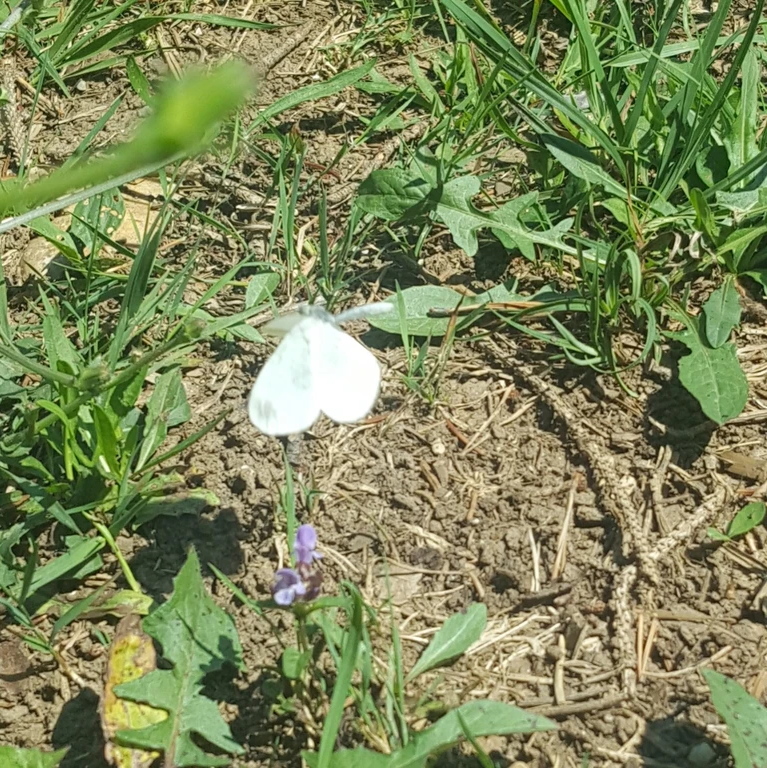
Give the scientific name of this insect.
Leptidea sinapis/juvernica
